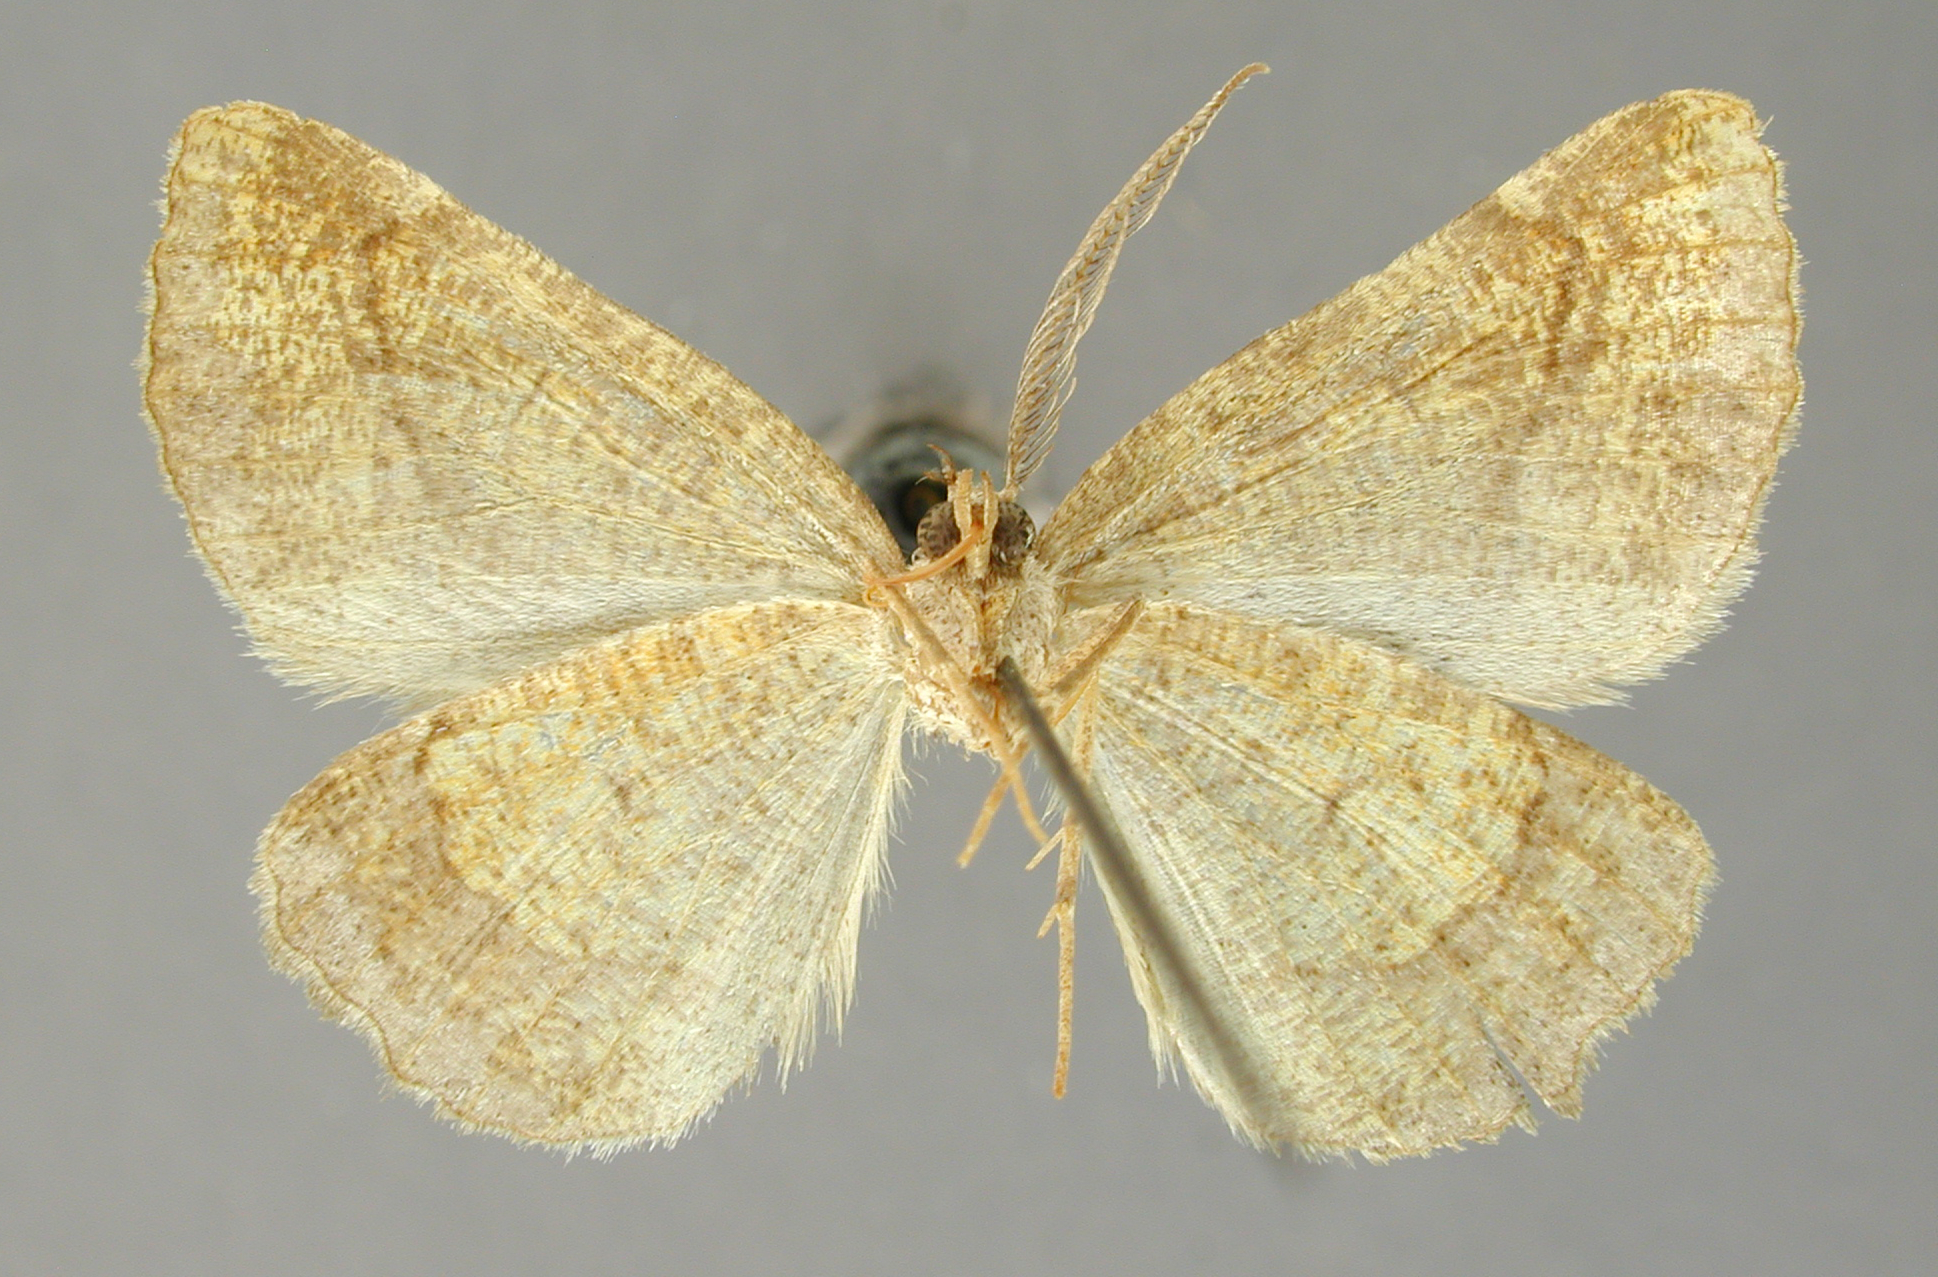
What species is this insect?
Selenia ismalida
